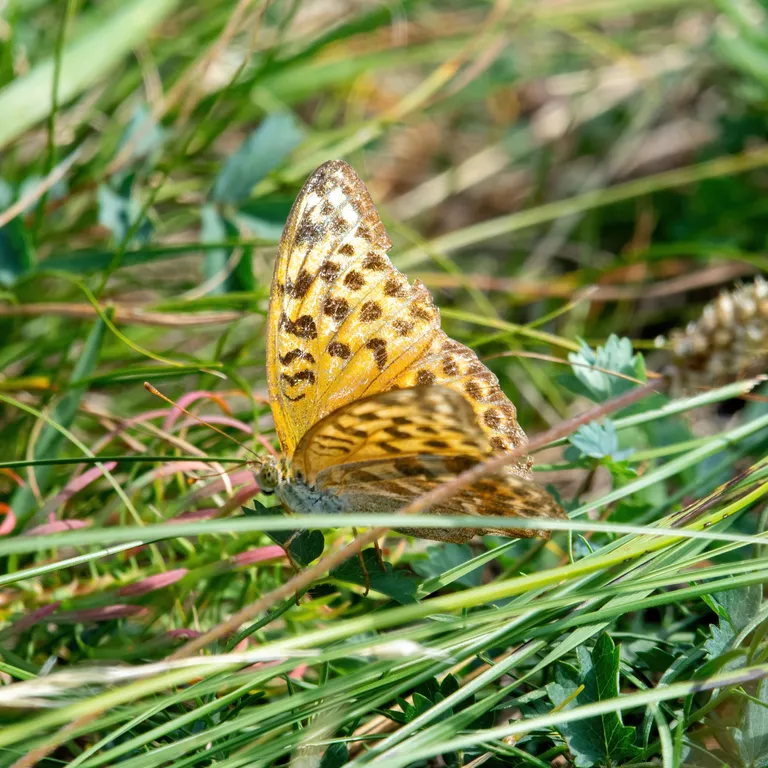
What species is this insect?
Argynnis paphia
